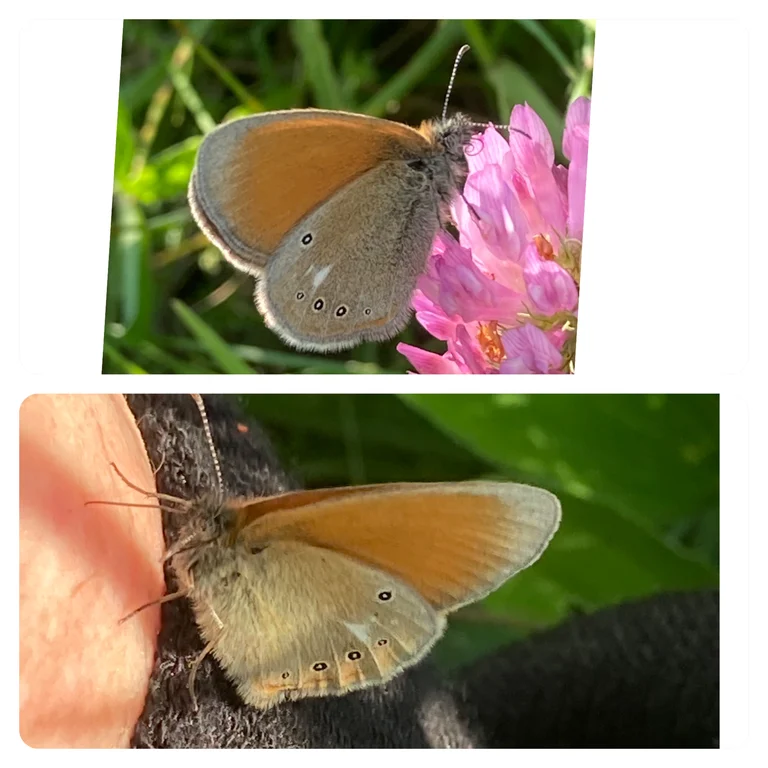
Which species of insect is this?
Coenonympha glycerion (also Coenonympha iphis)
